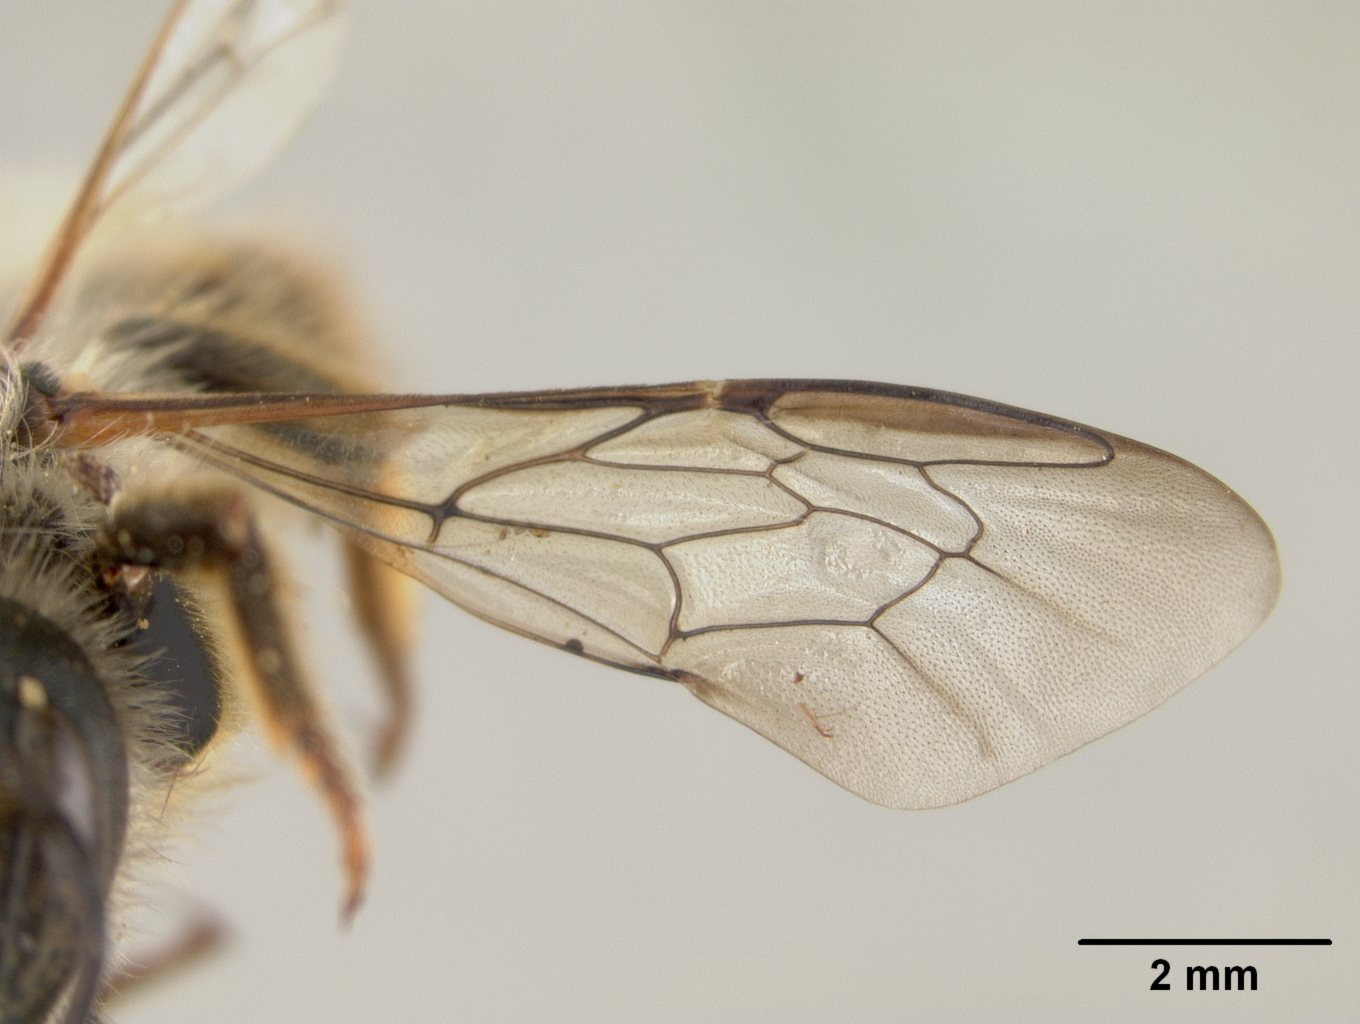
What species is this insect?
Osmia pedicornis
